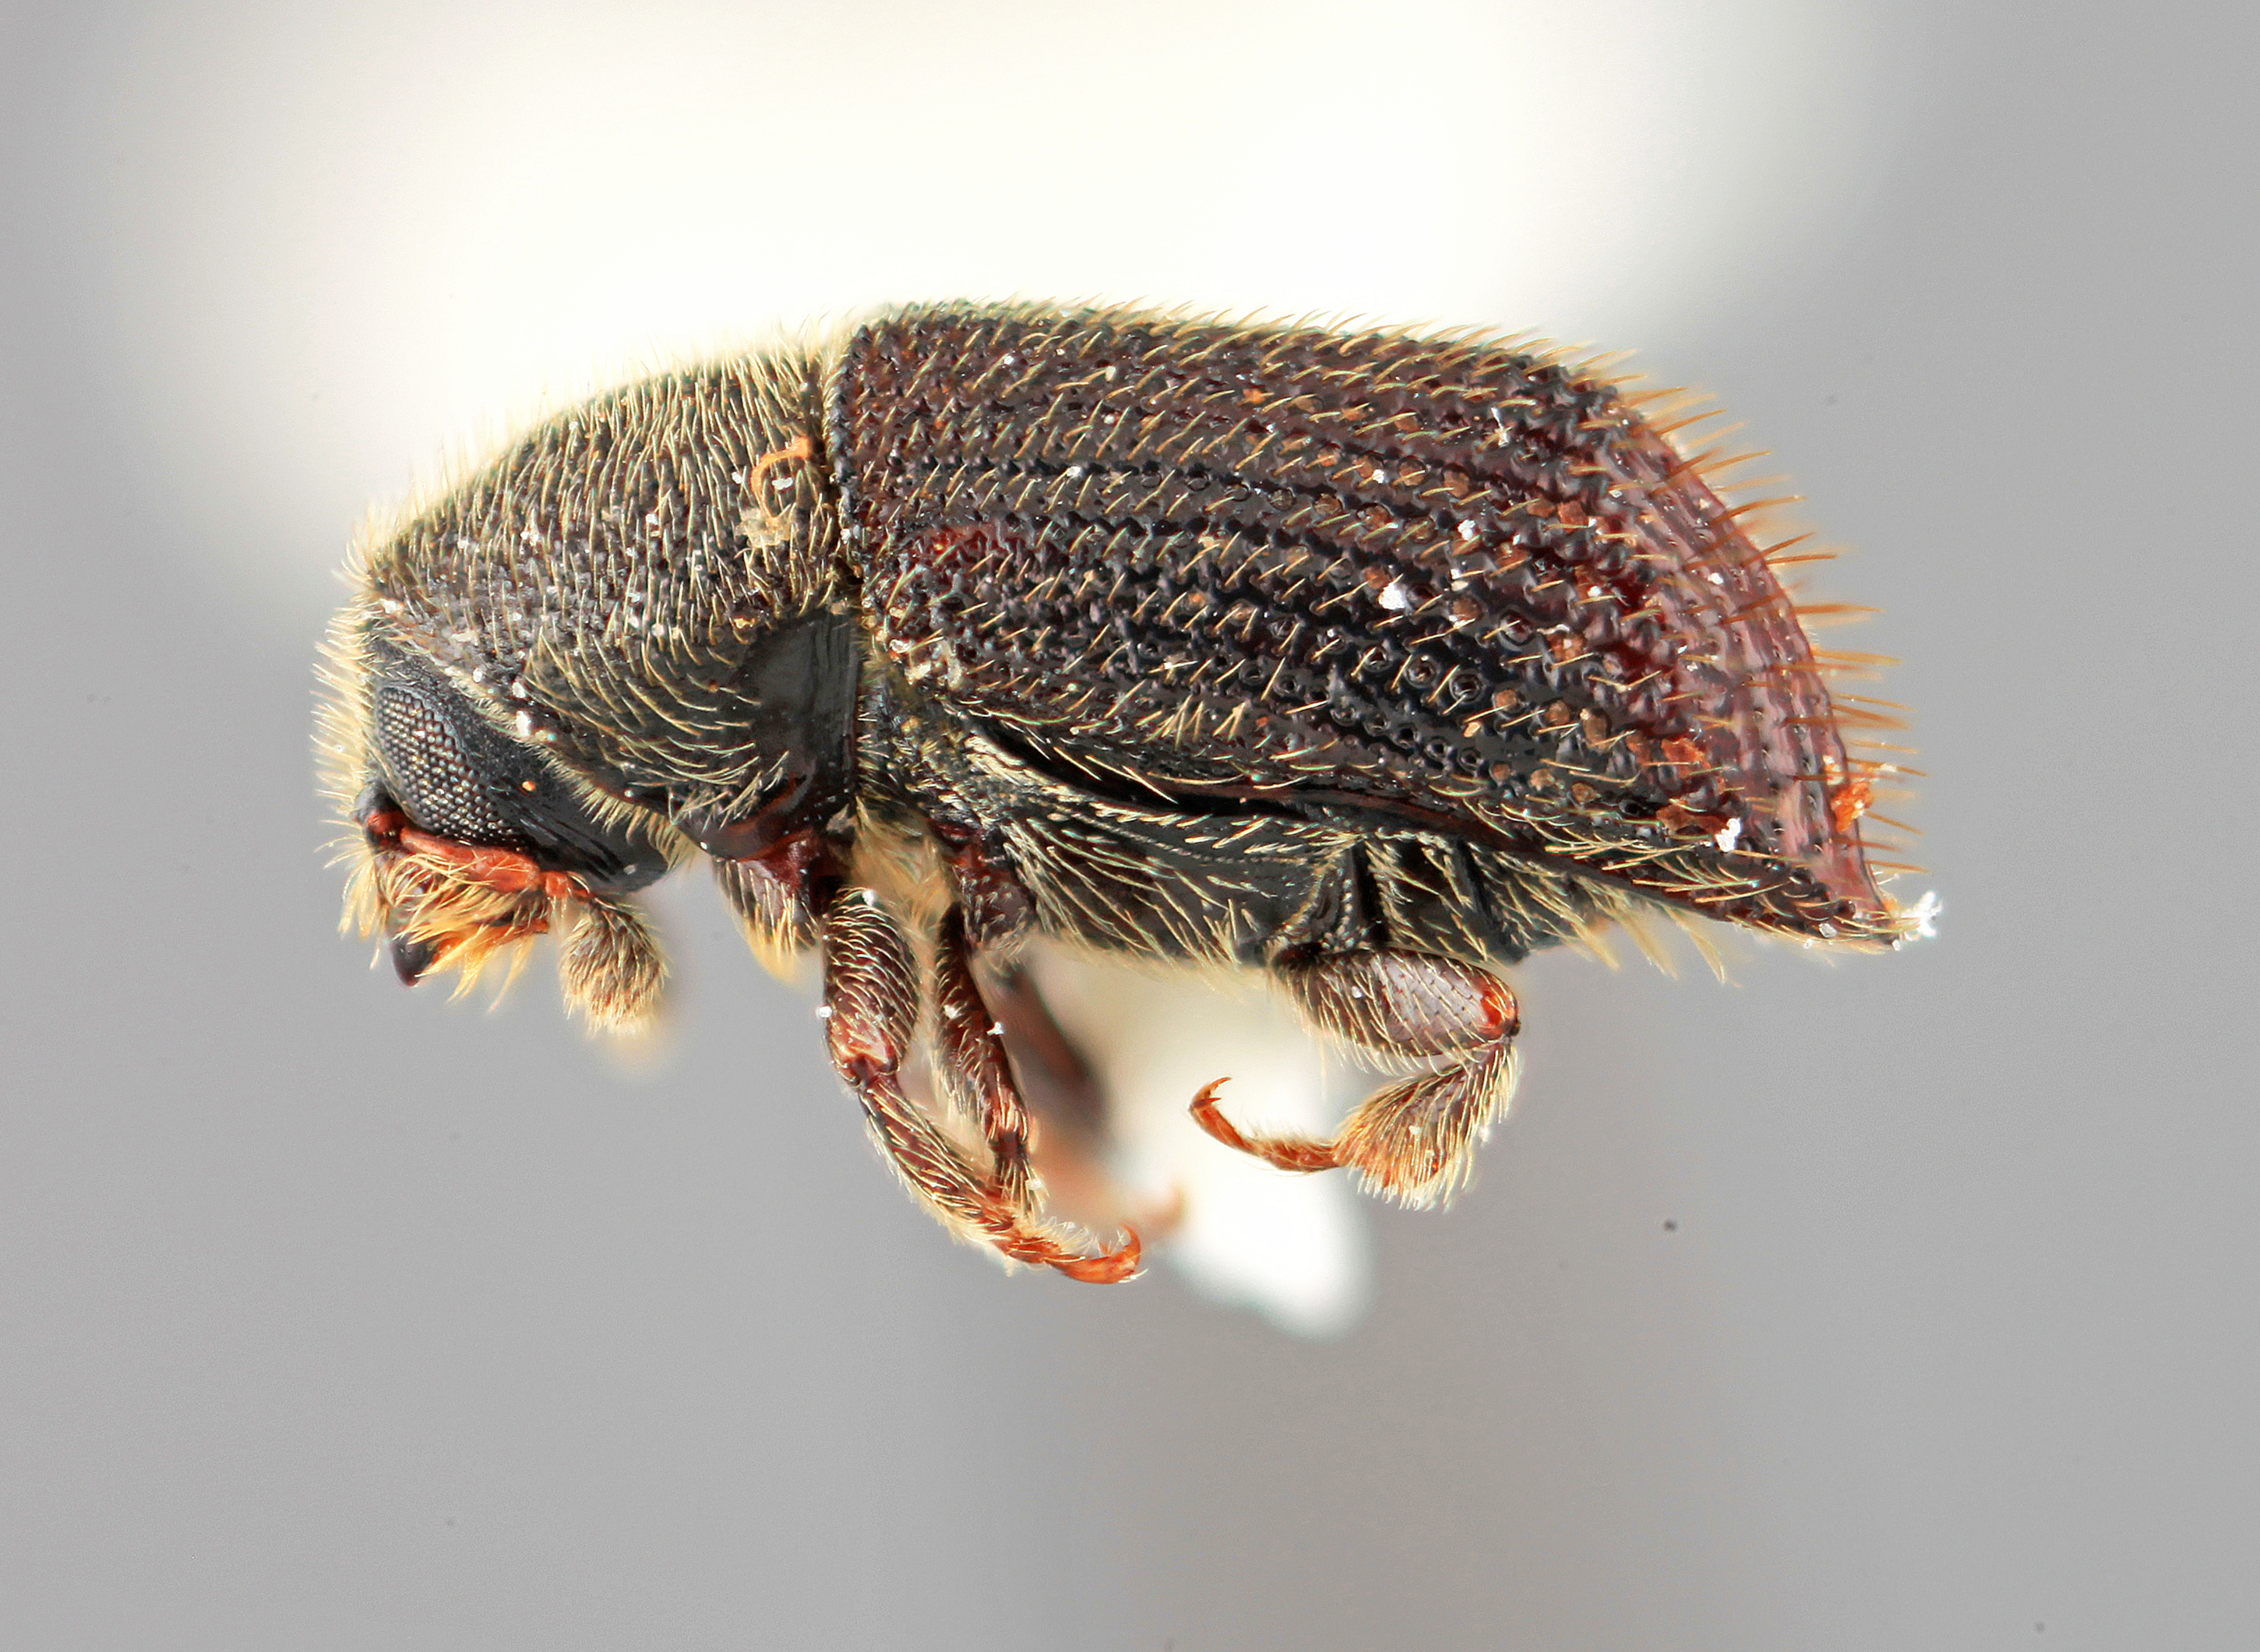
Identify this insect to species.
Phloeotribus perniciosus
